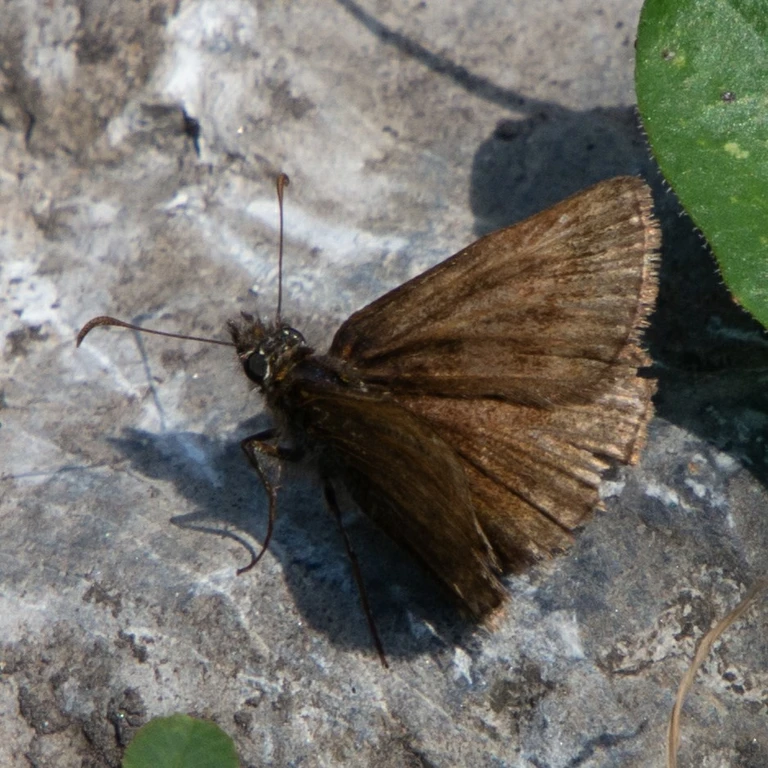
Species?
Erynnis tages
